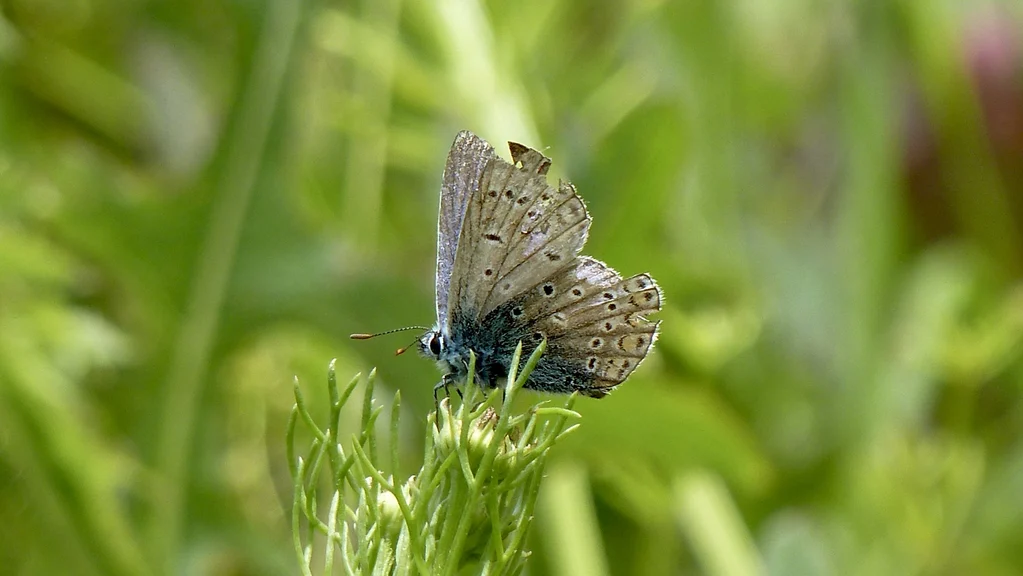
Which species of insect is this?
Polyommatus icarus
